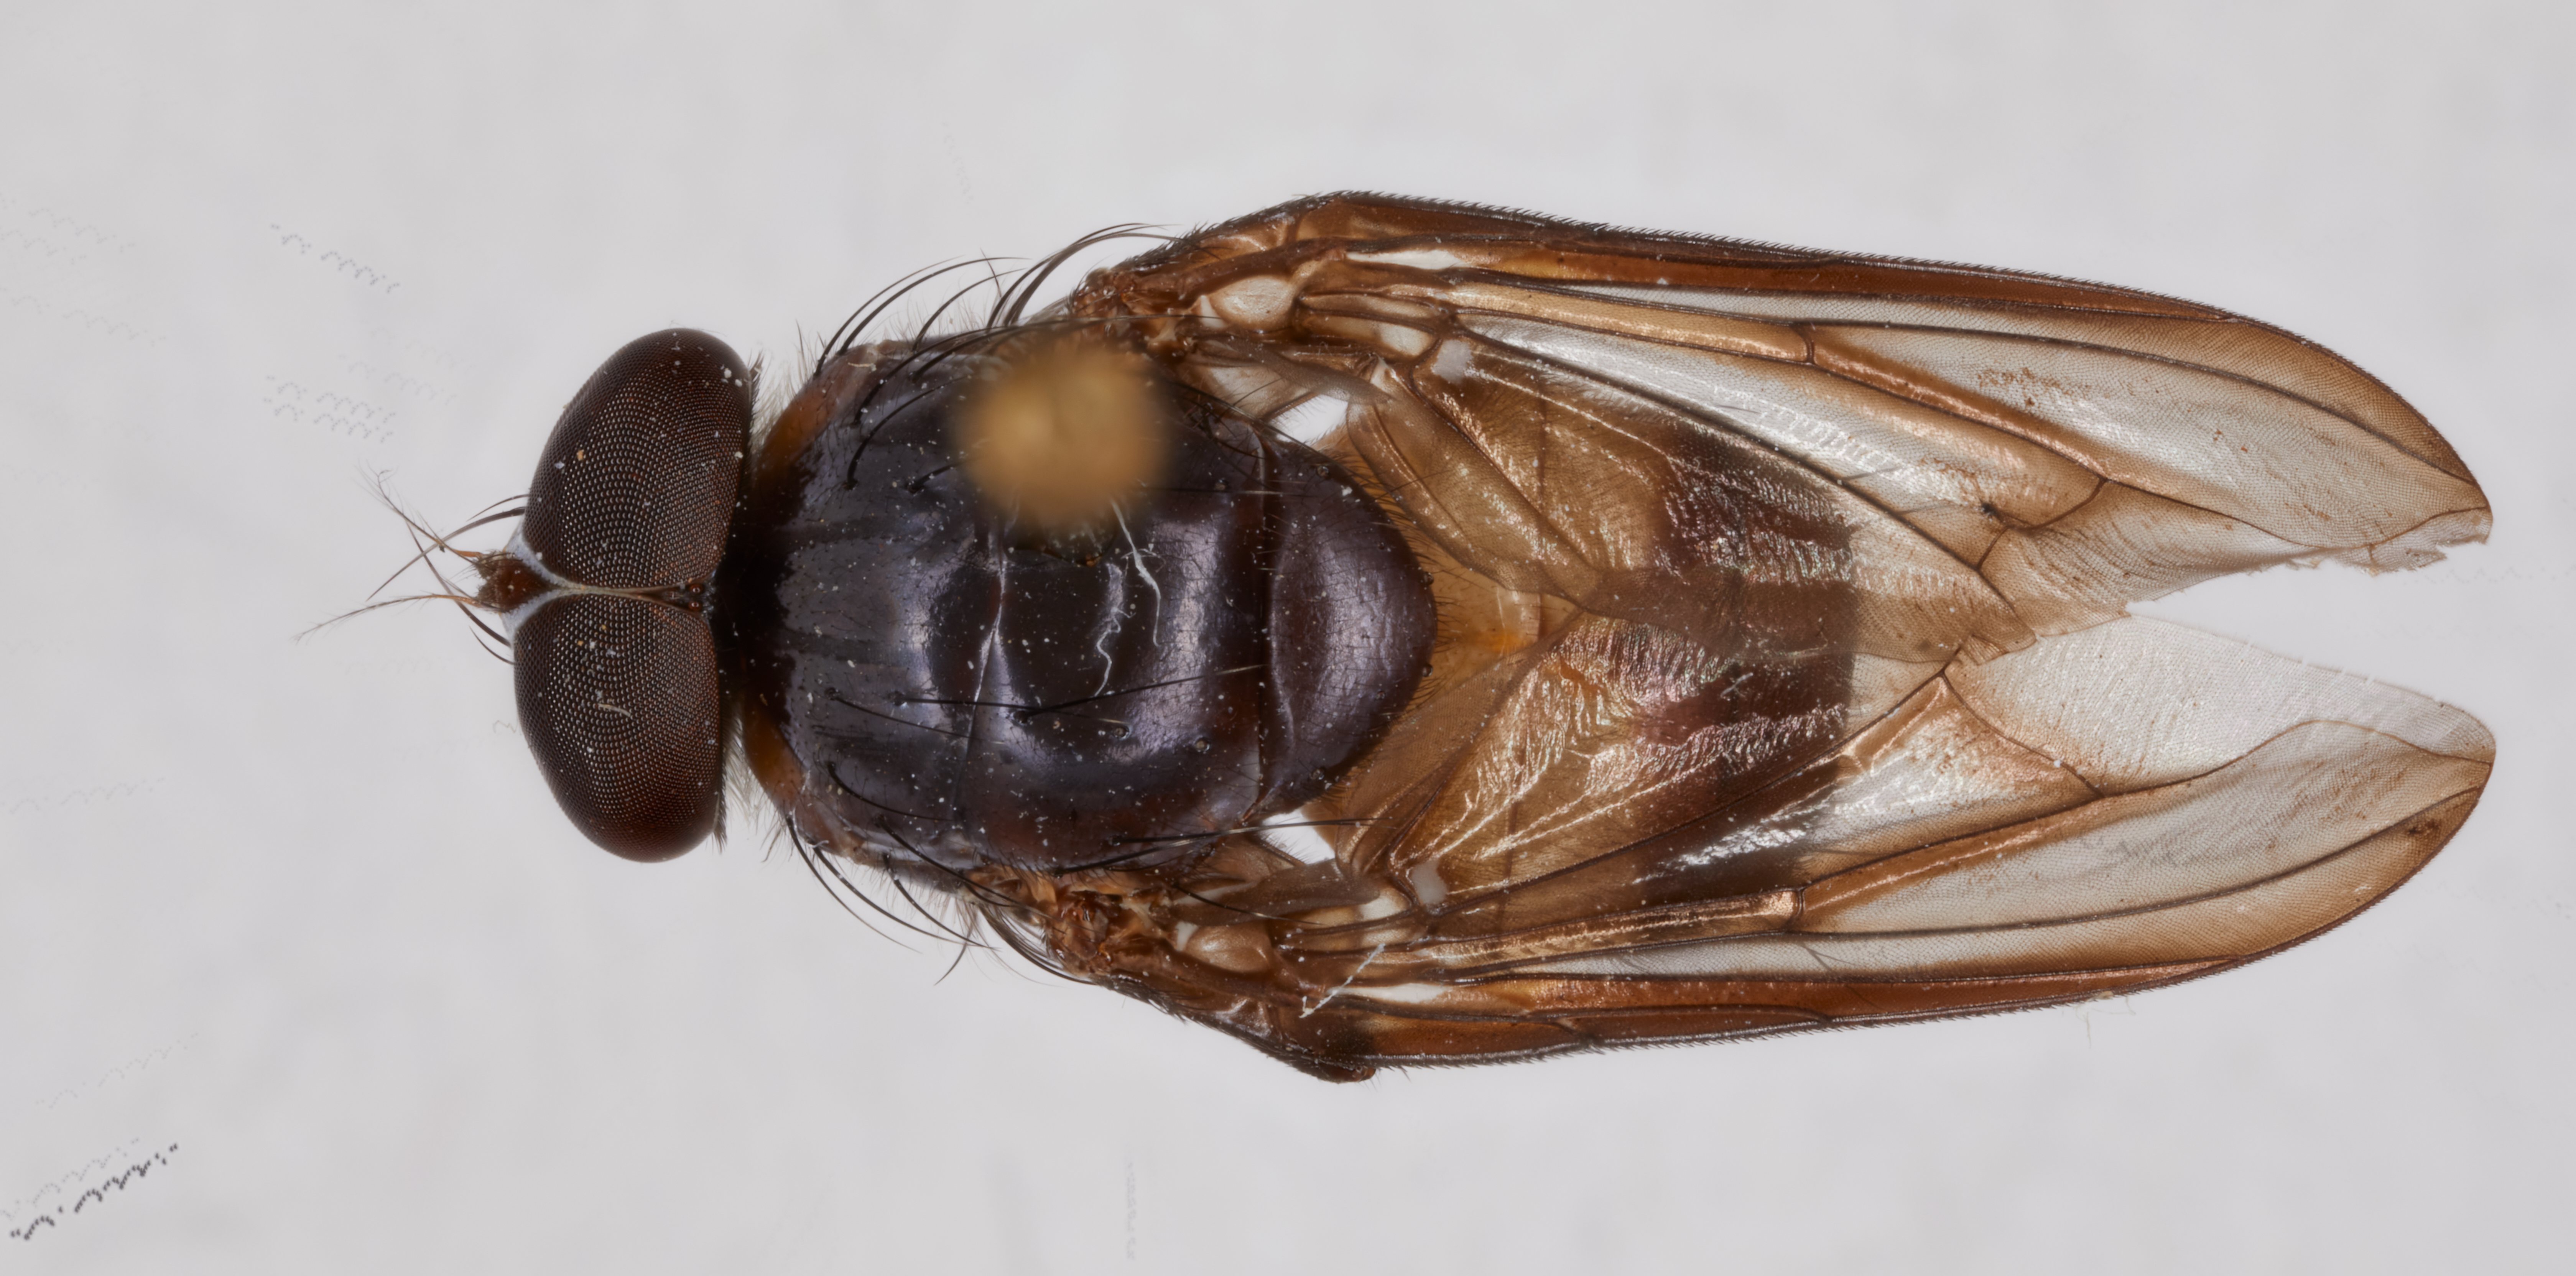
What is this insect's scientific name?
Giovanella bolivar
